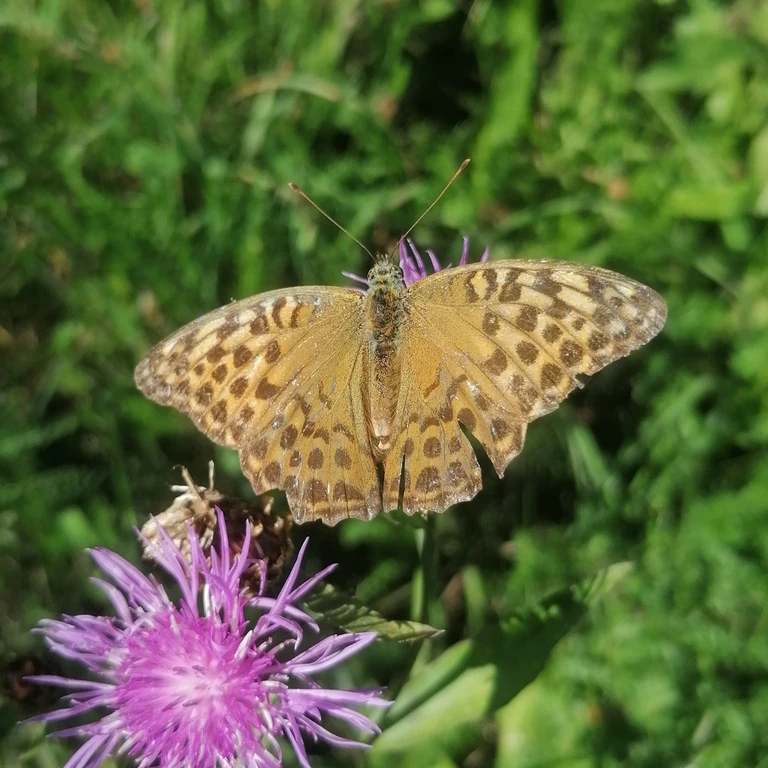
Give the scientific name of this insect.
Argynnis paphia
